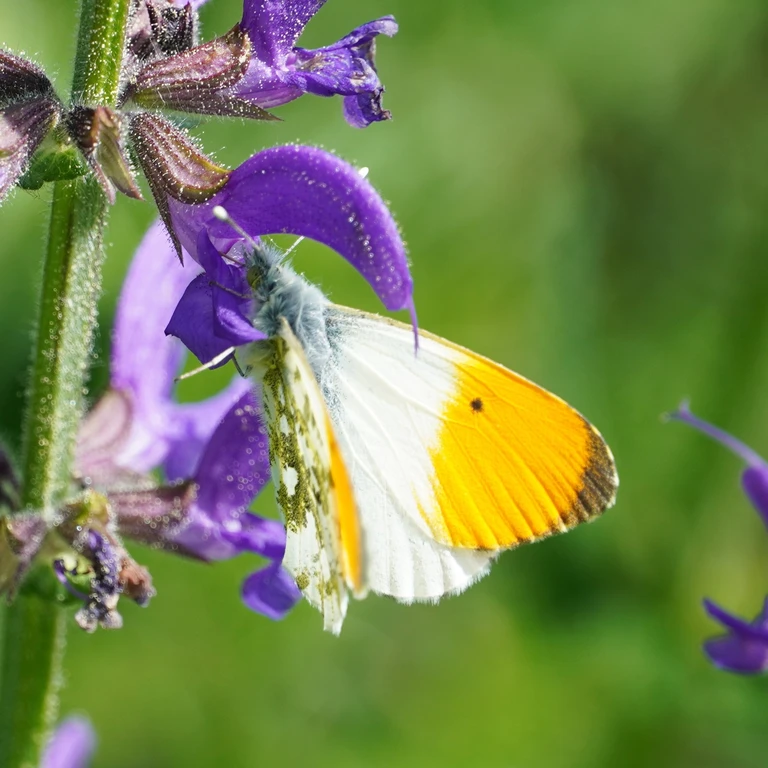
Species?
Anthocharis cardamines
